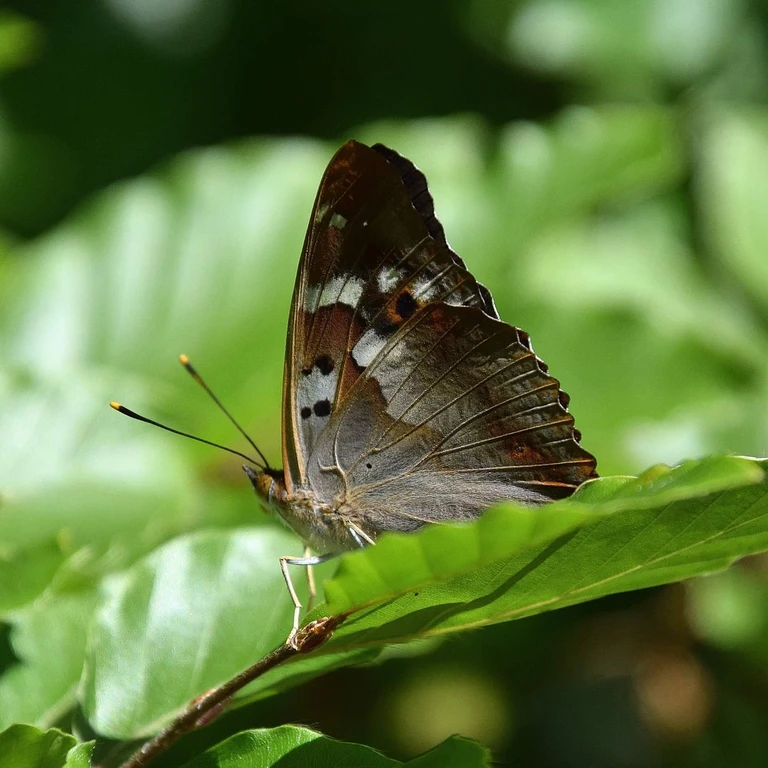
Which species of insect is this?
Apatura ilia
